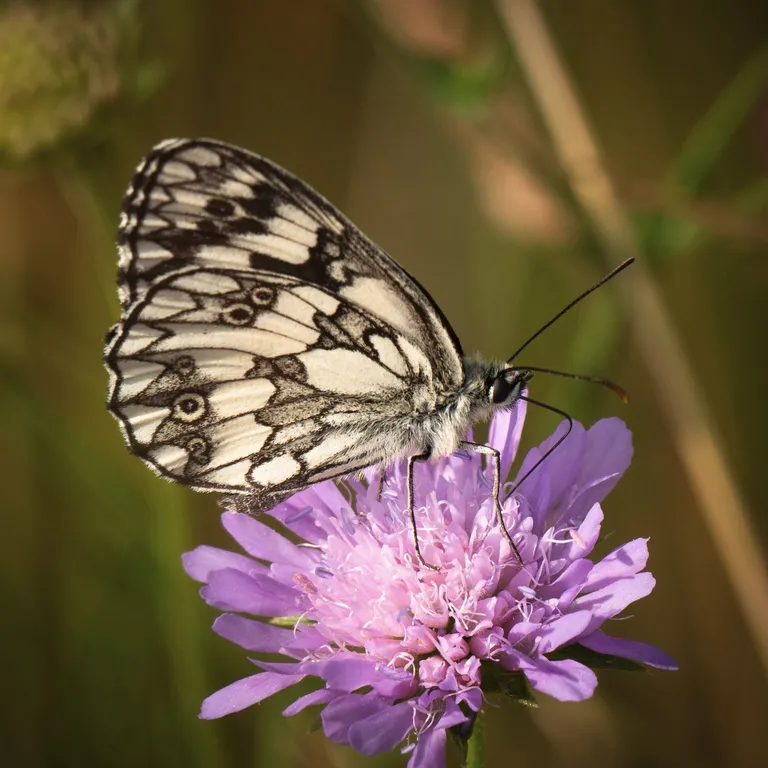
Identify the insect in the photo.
Melanargia galathea
